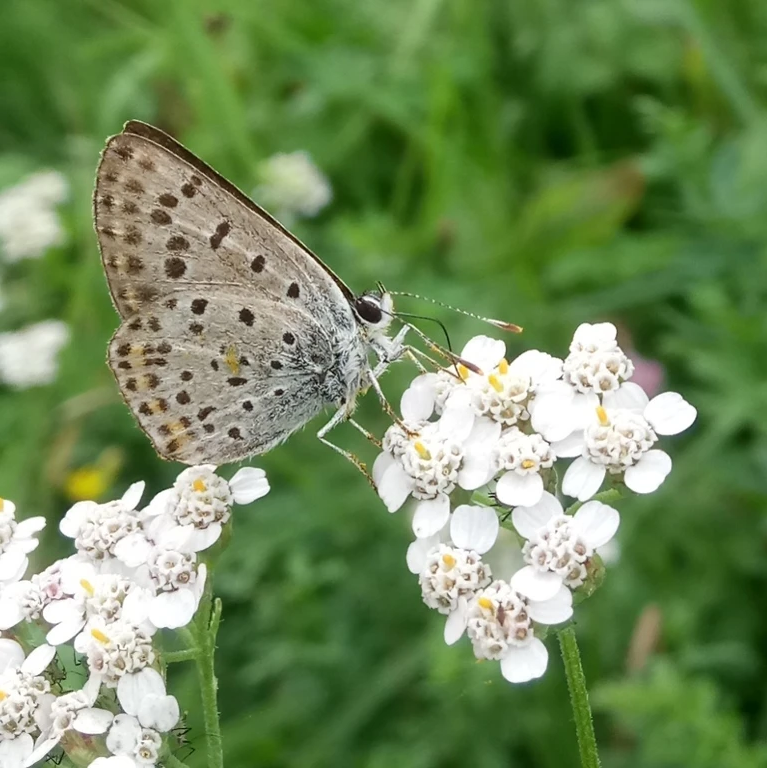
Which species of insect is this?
Lycaena tityrus (also Loweia tityrus)
